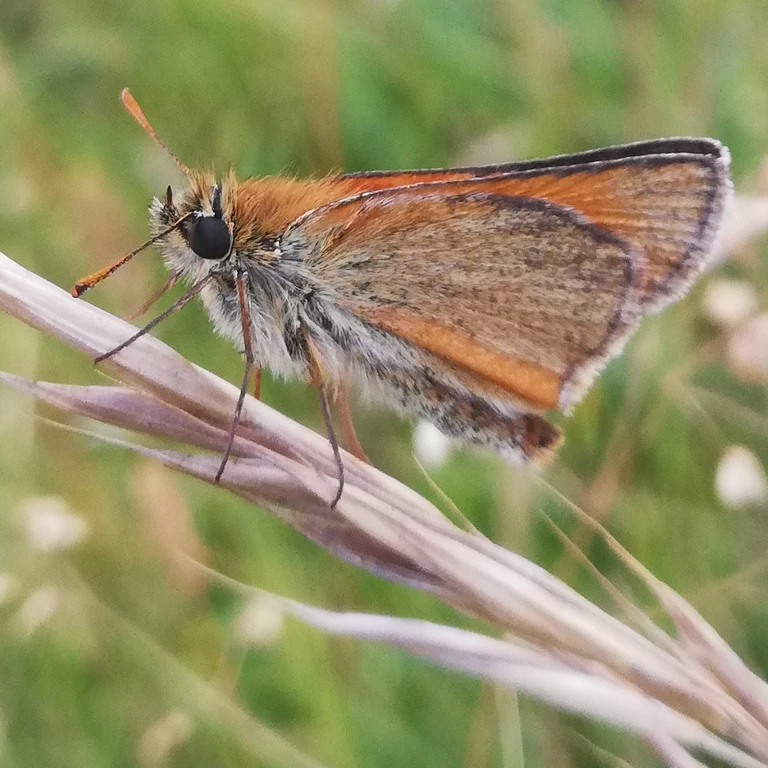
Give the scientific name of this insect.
Thymelicus sylvestris
